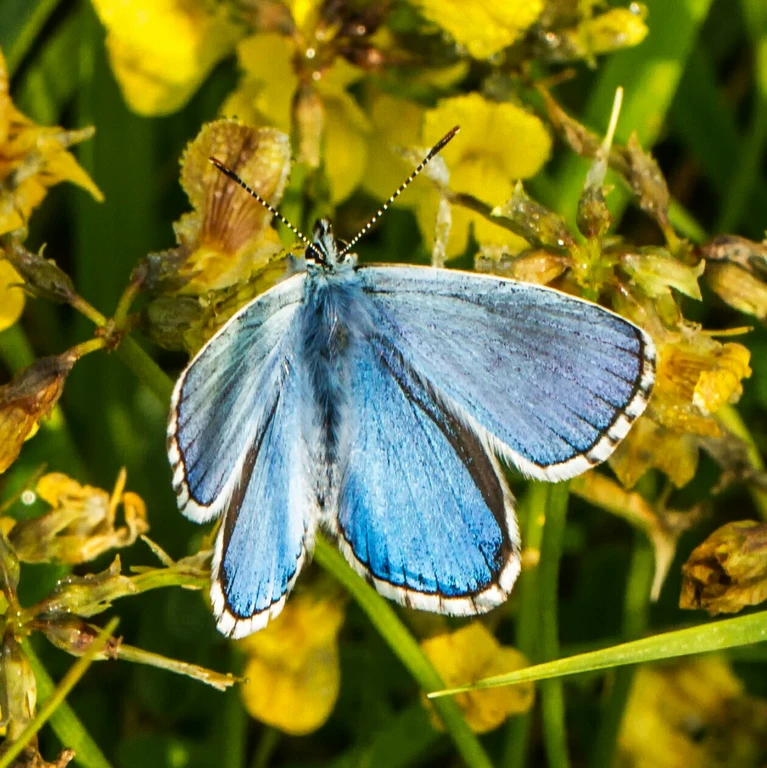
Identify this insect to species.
Lysandra bellargus
